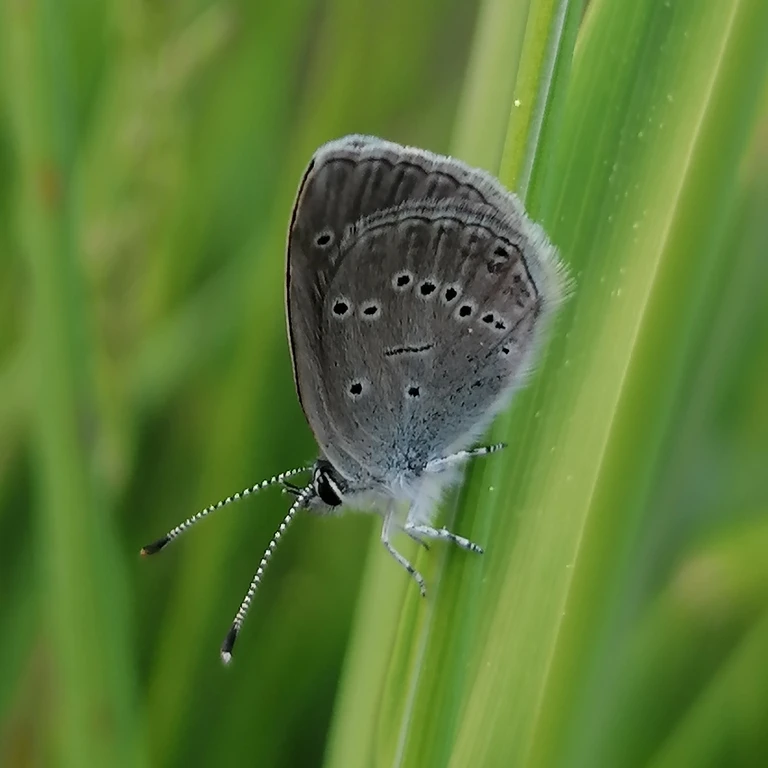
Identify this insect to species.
Cupido minimus
